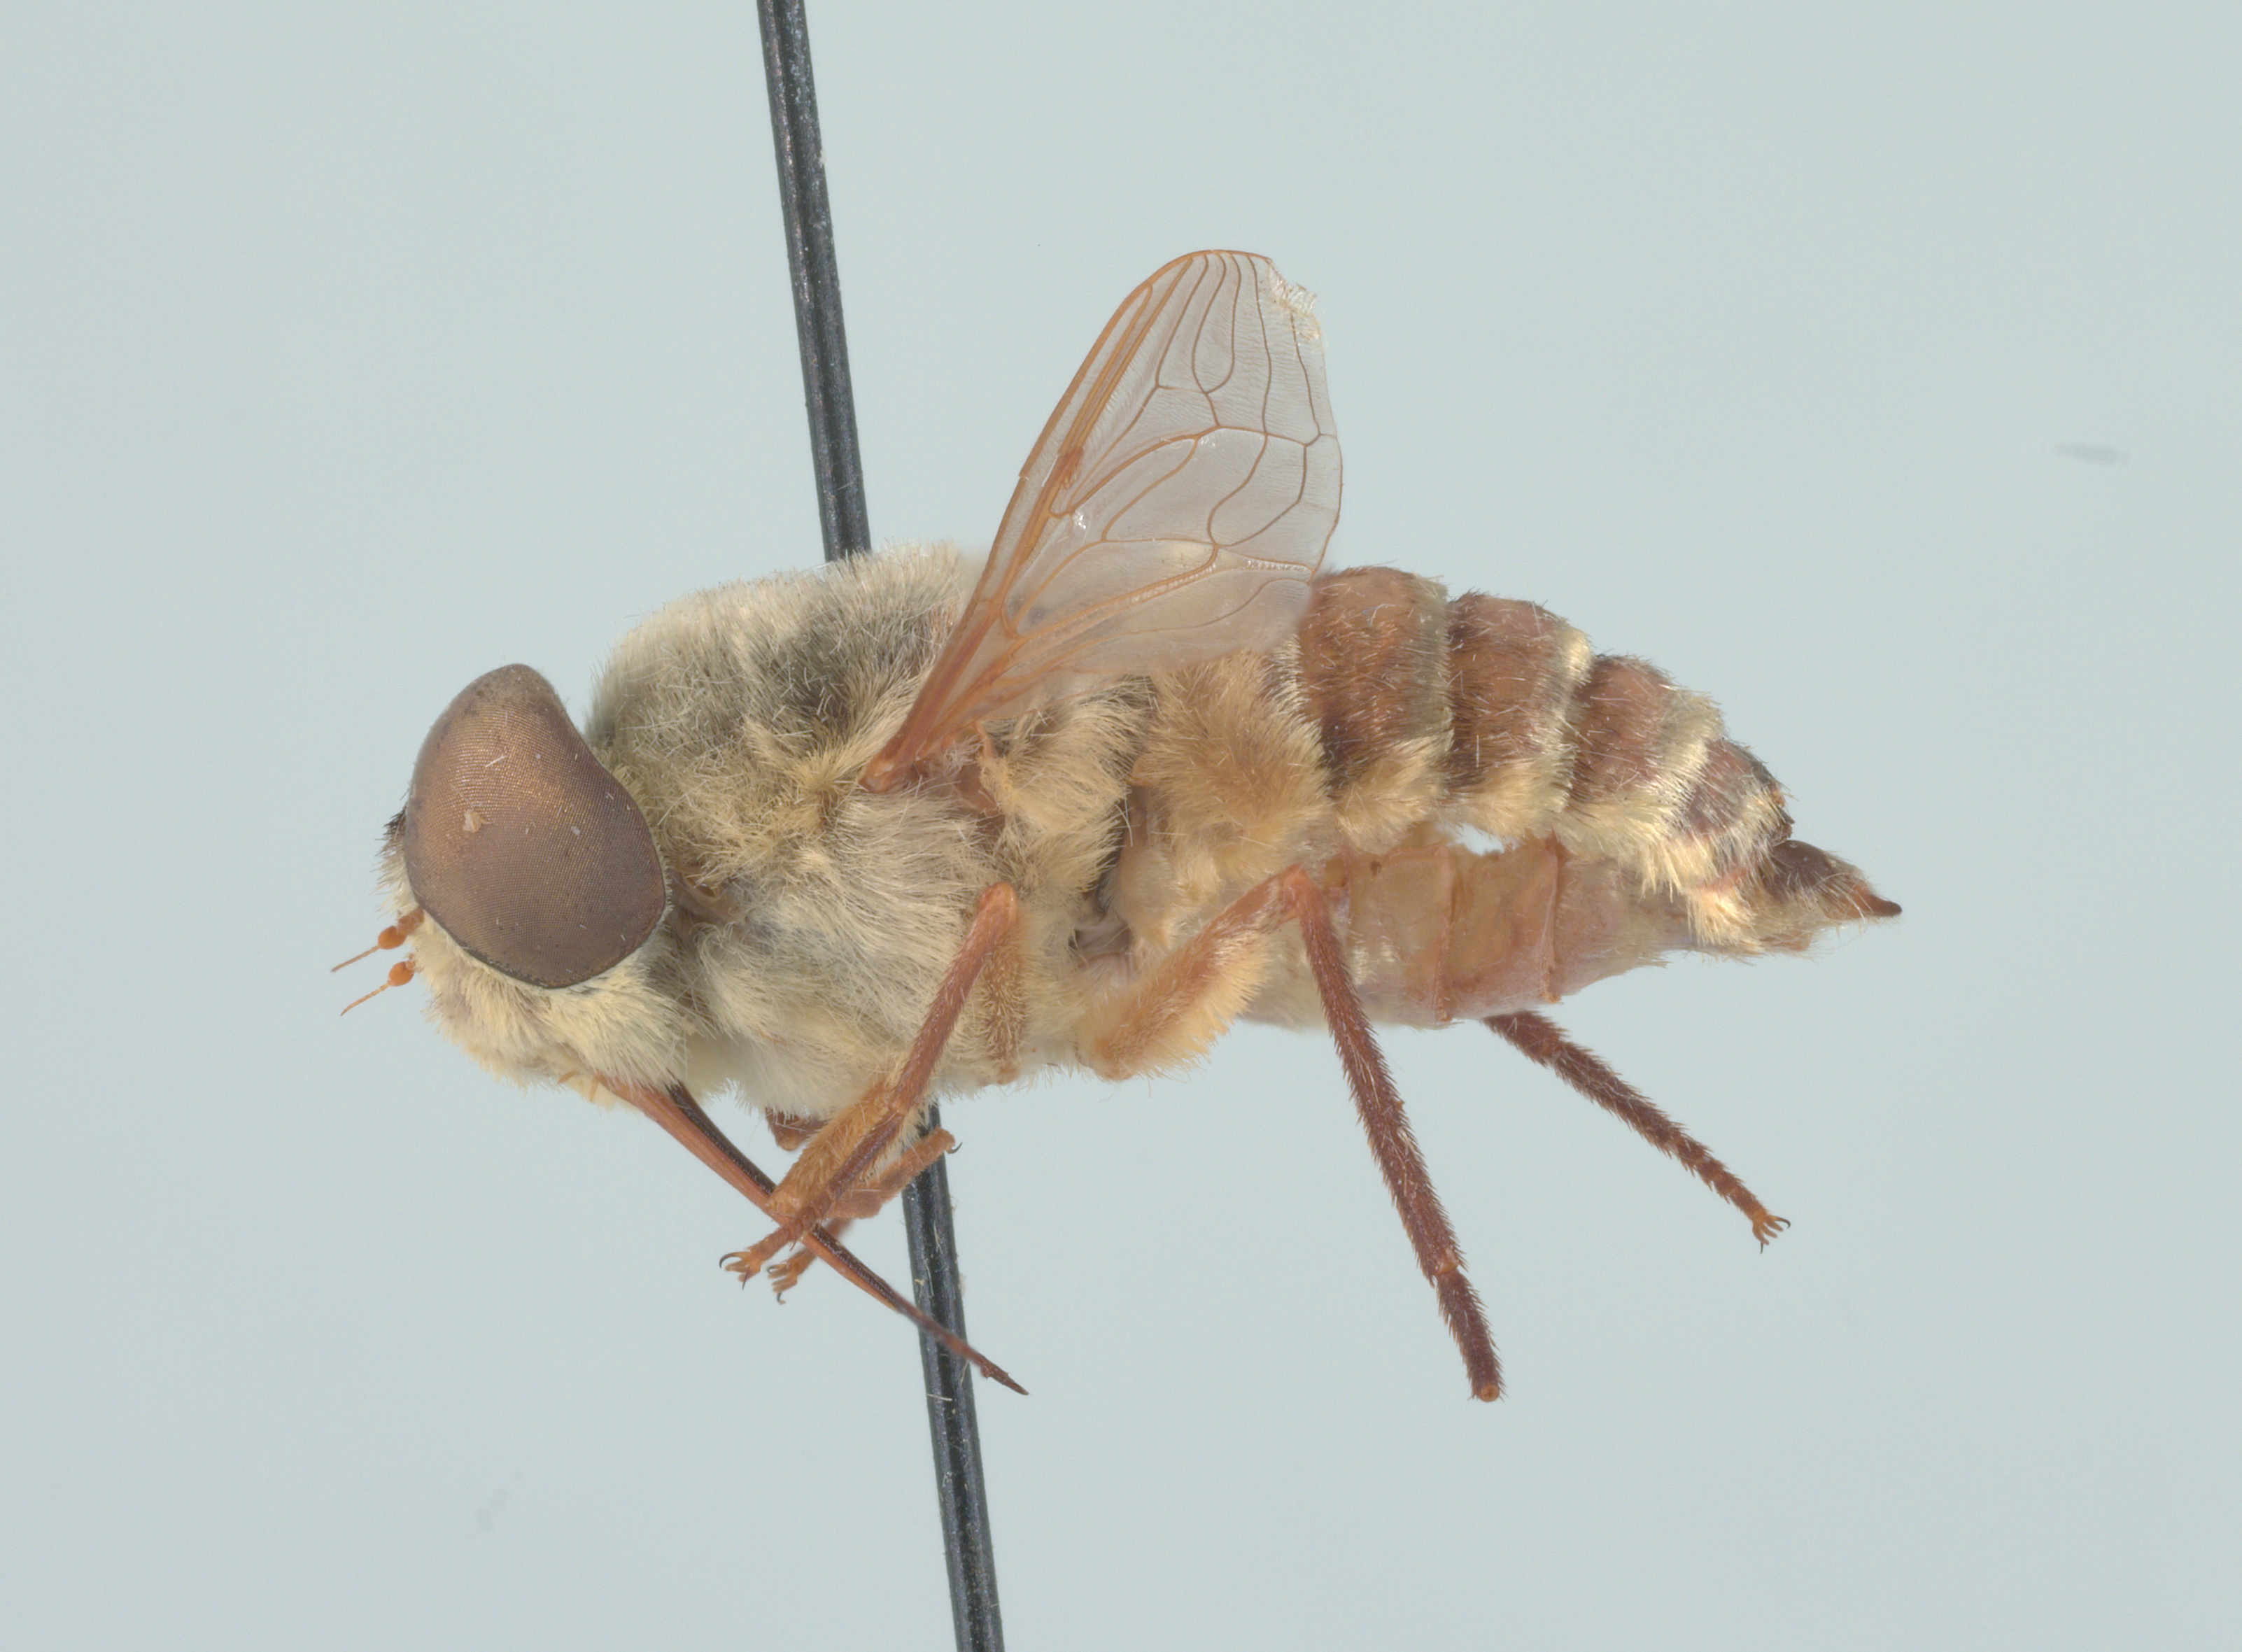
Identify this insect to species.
Neorhynchocephalus volaticus
